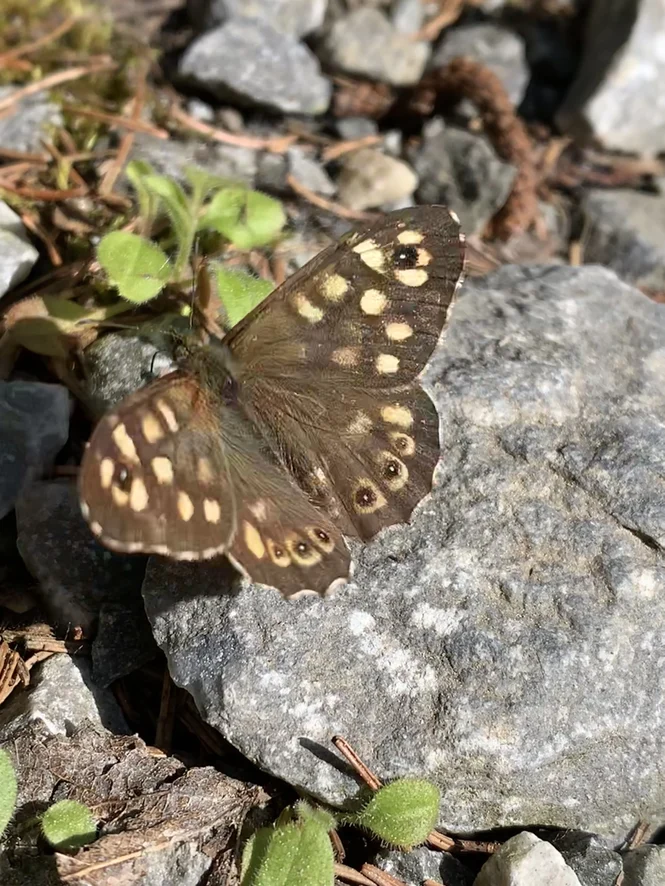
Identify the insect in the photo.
Pararge aegeria
